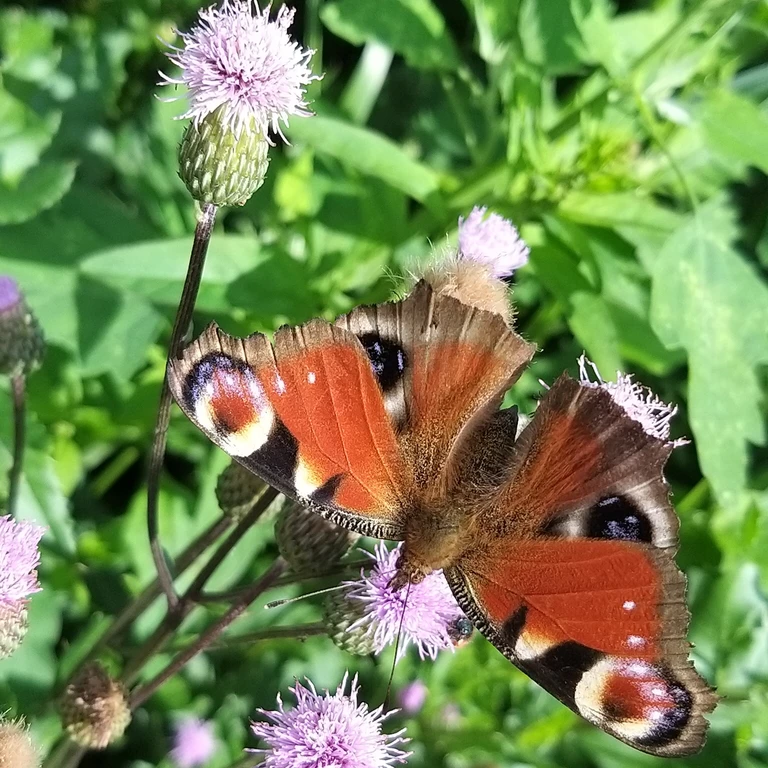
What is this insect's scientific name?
Aglais io
